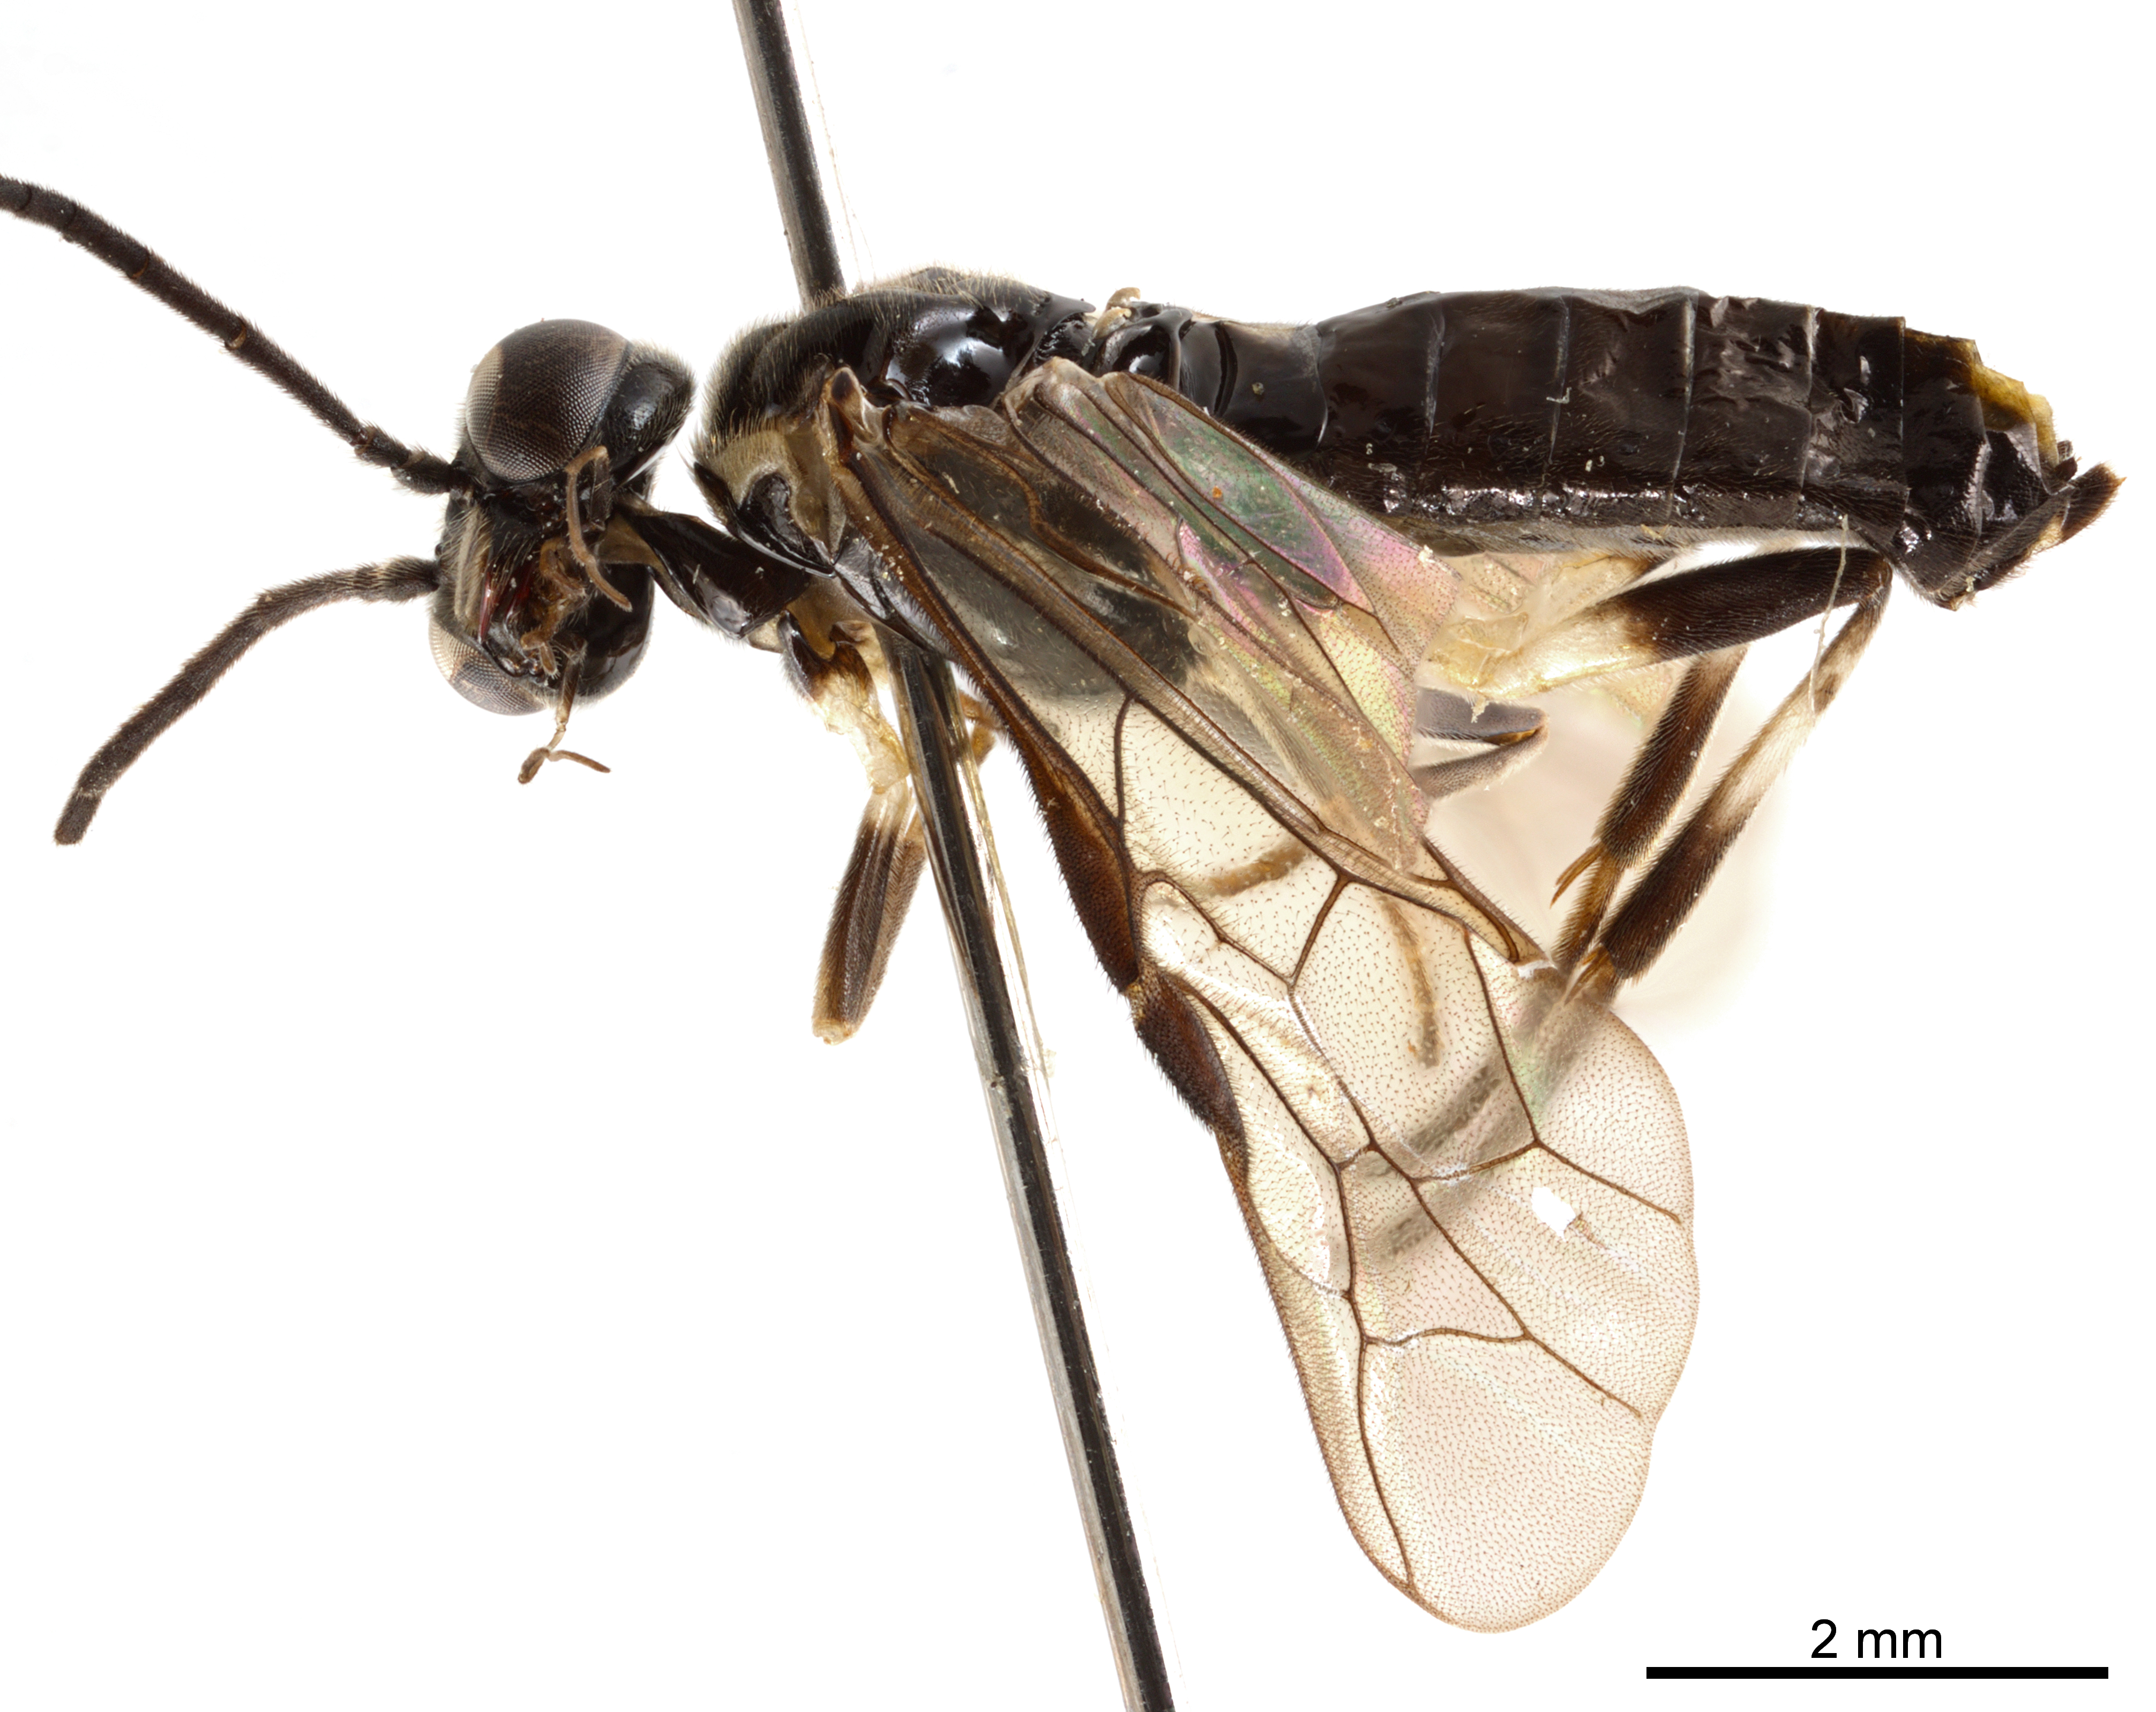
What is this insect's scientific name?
Edenticornia zhejiangensis
